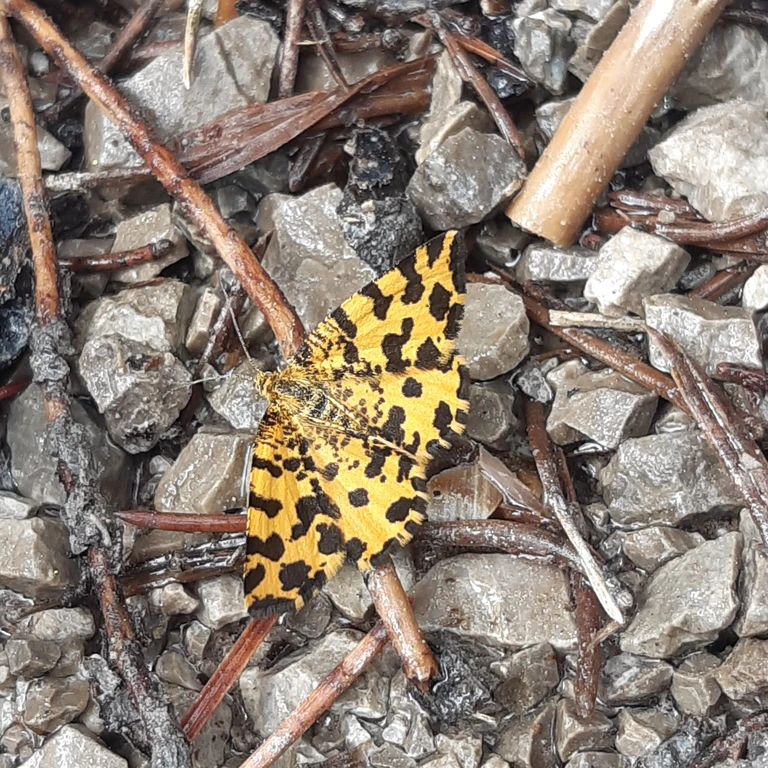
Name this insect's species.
Pseudopanthera macularia
